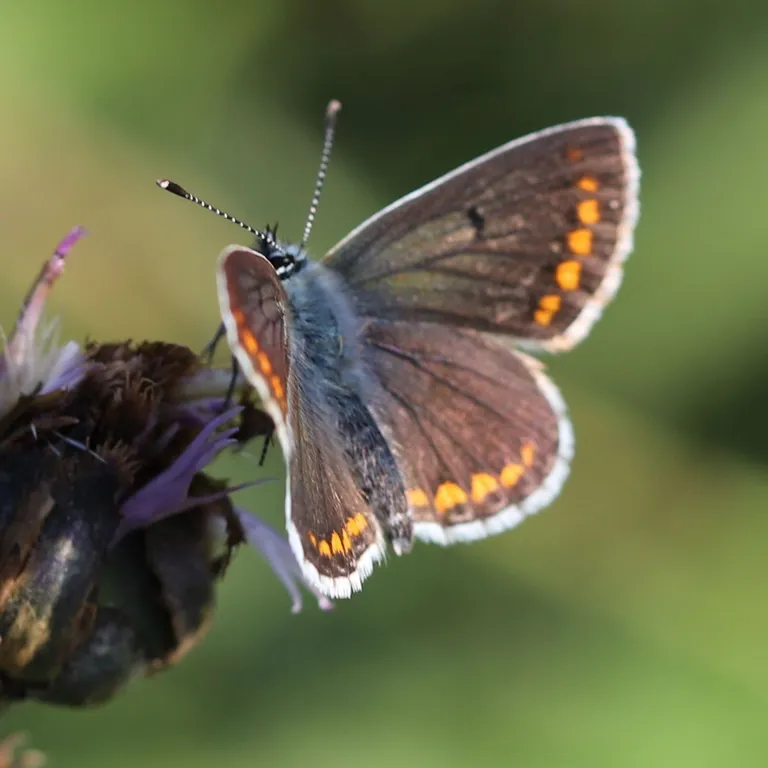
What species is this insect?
Aricia agestis/artaxerxes
